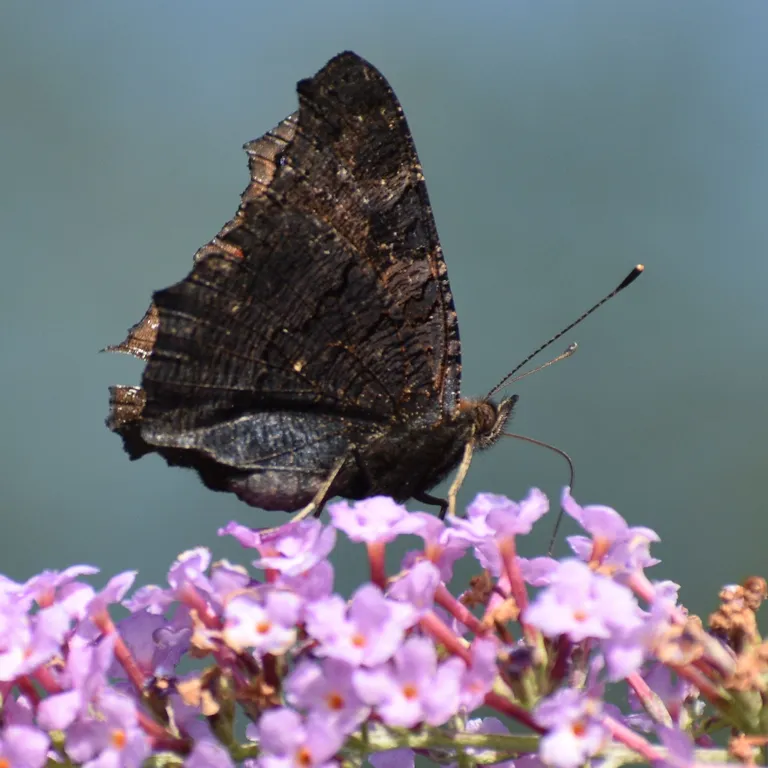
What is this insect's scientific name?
Aglais io
